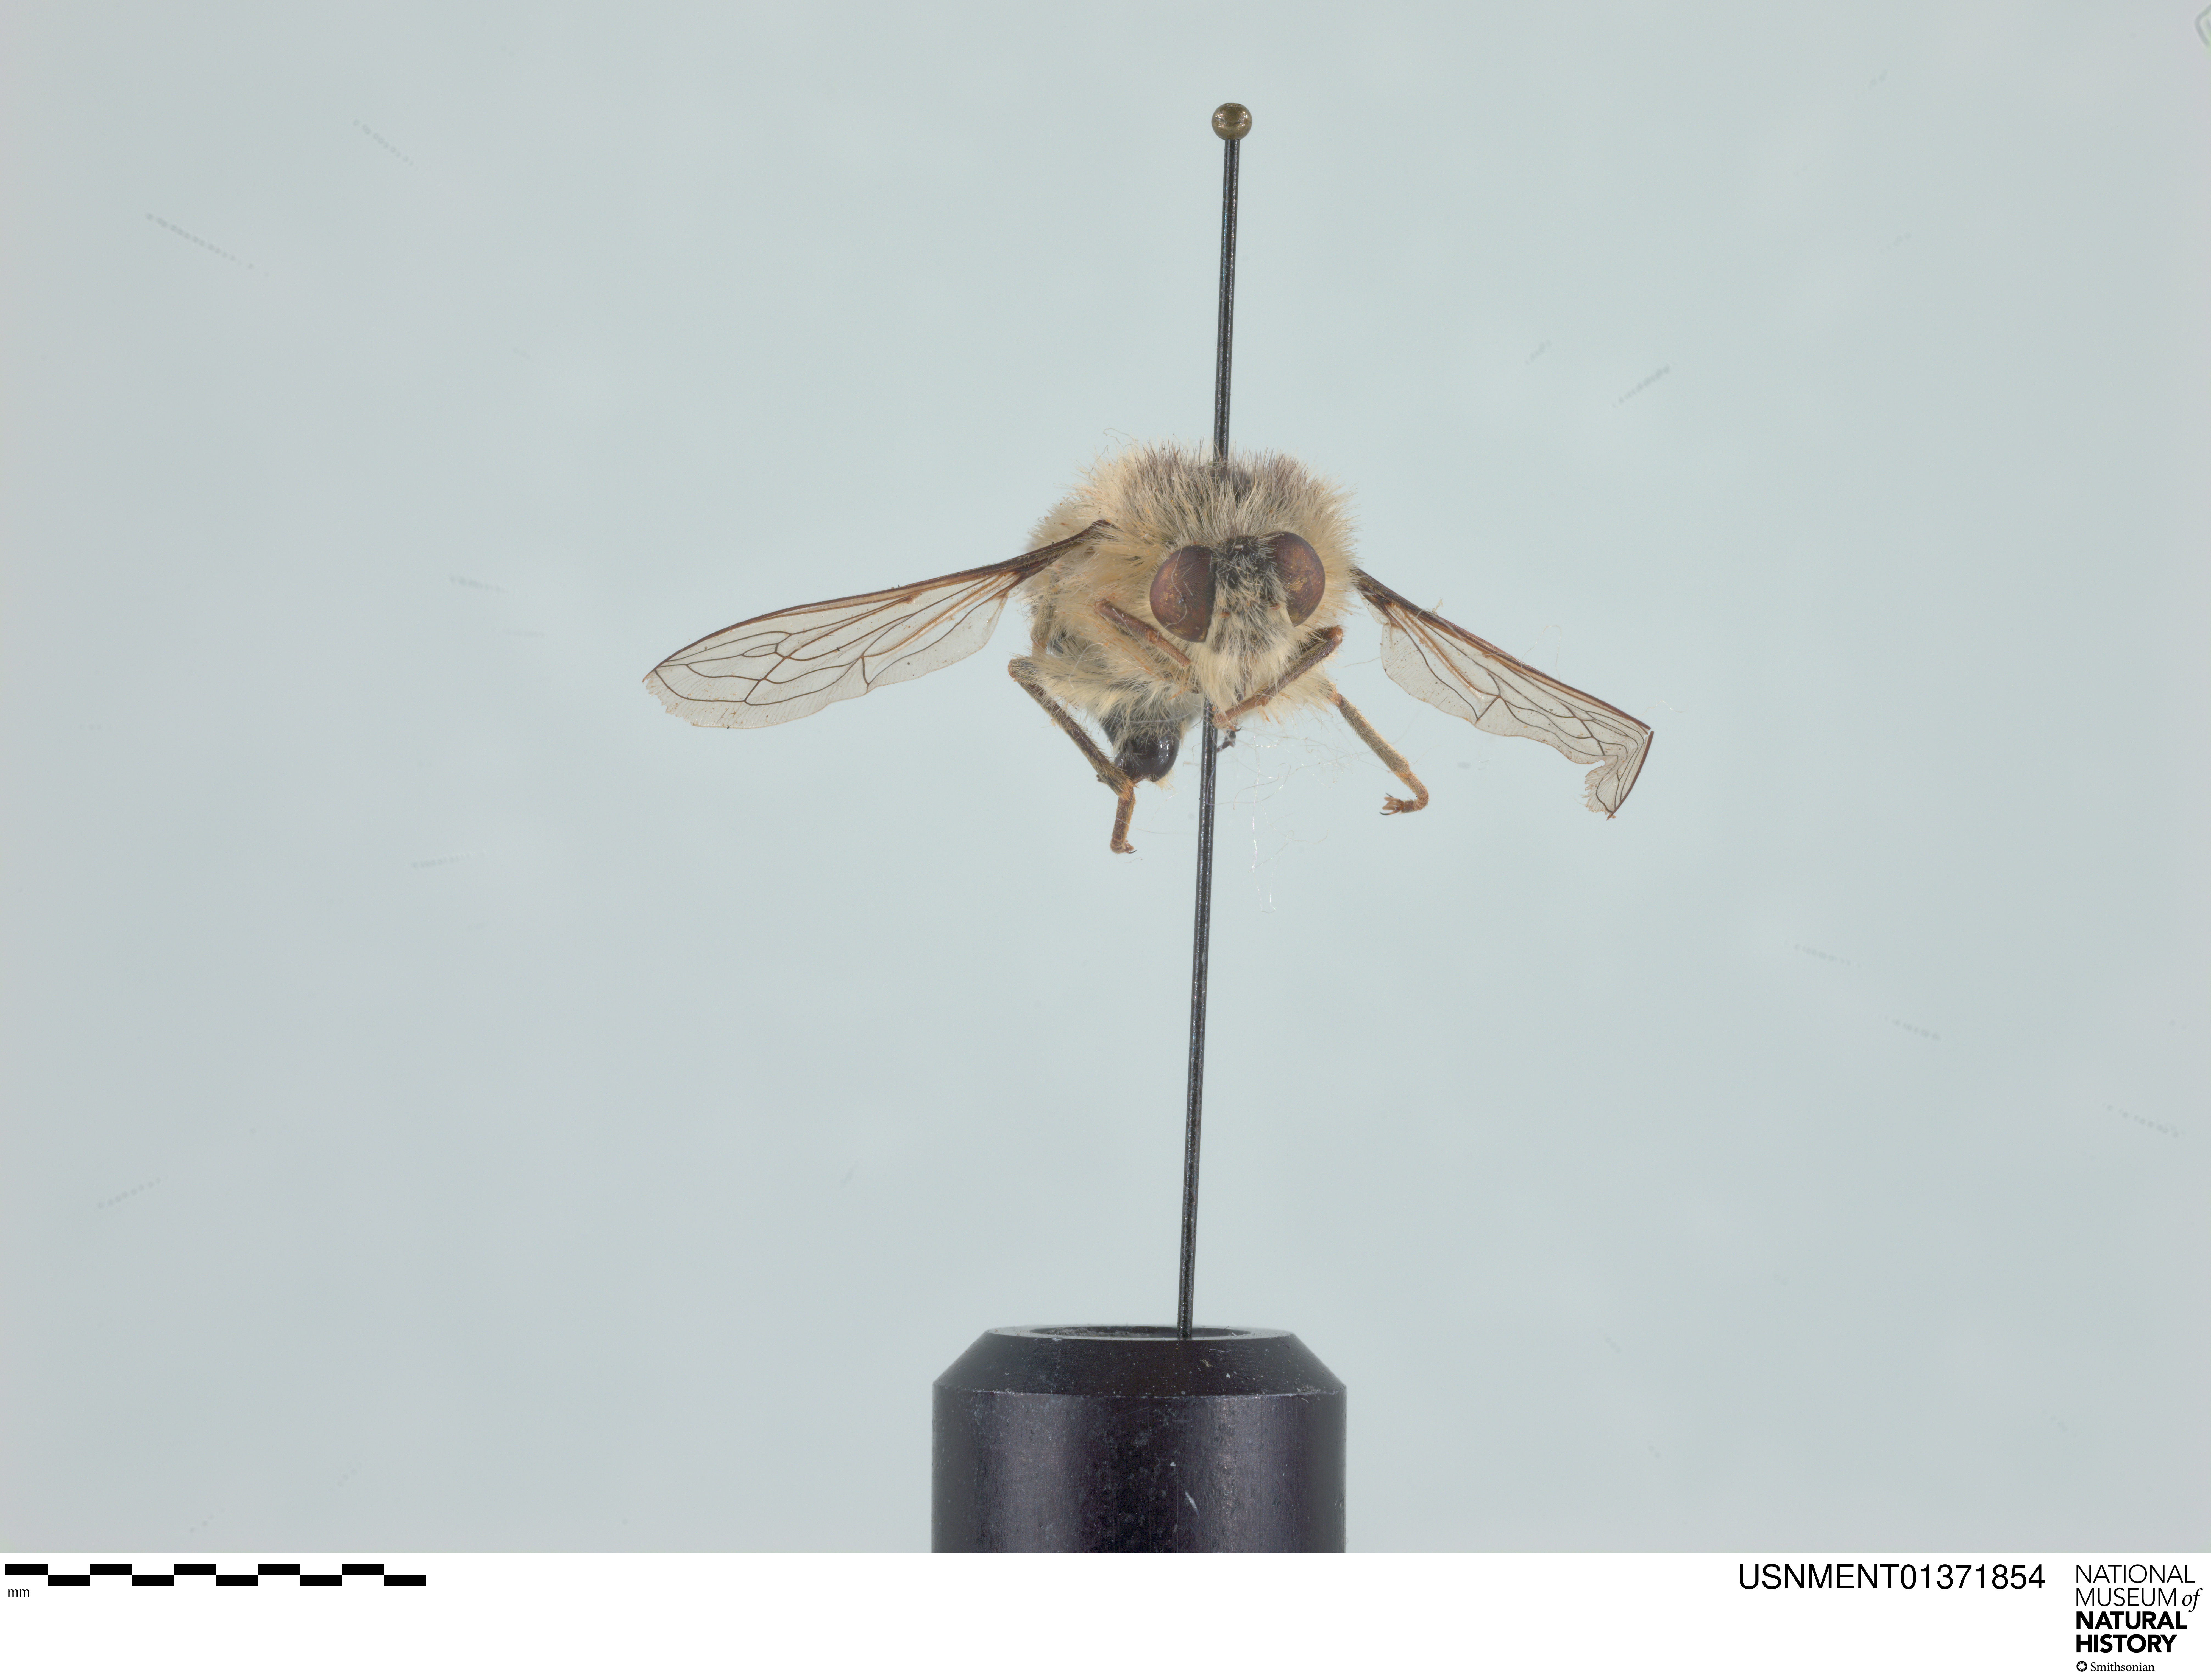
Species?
Fallenia fasciata
